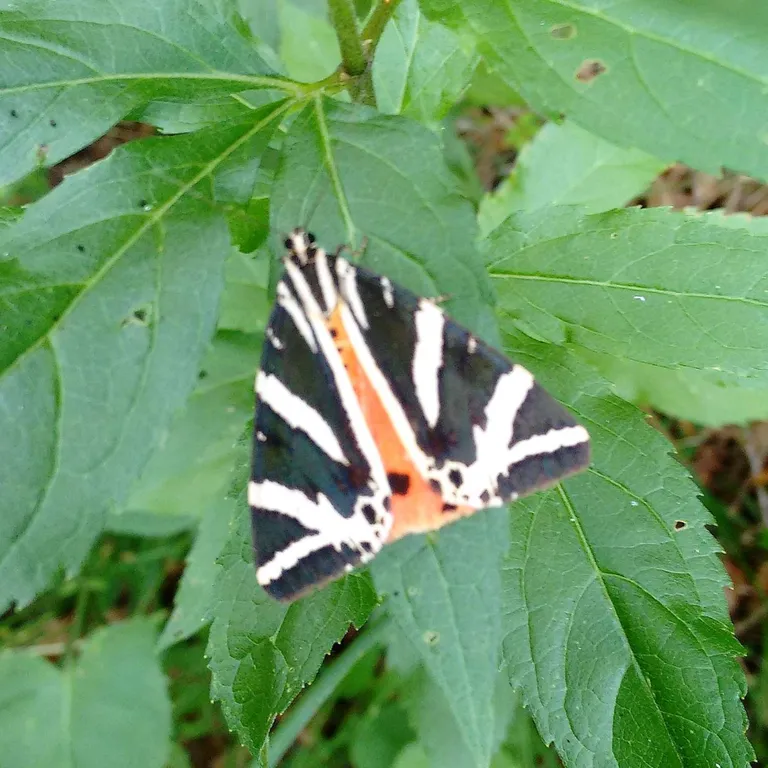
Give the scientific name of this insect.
Euplagia quadripunctaria
